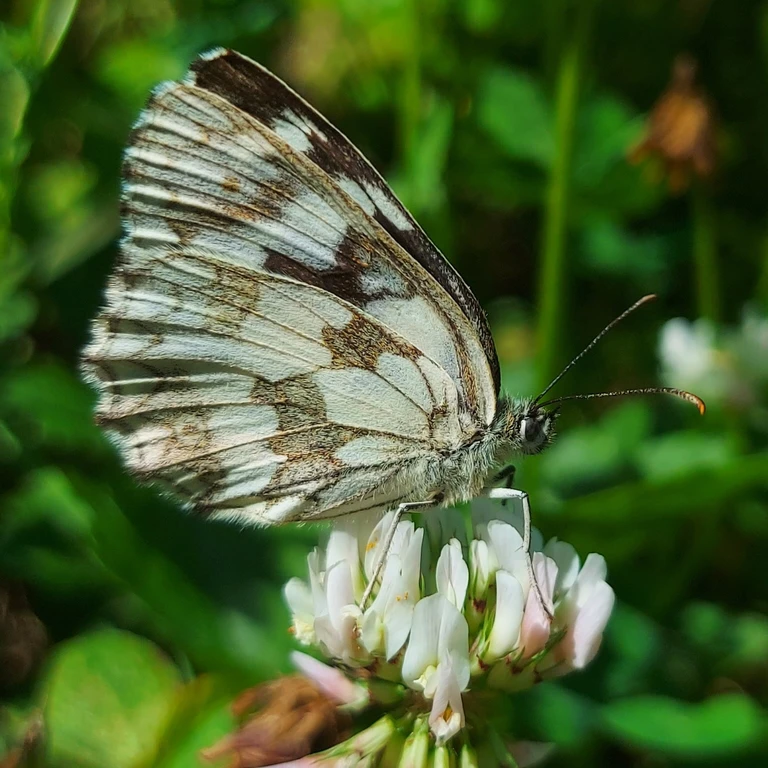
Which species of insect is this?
Melanargia galathea
